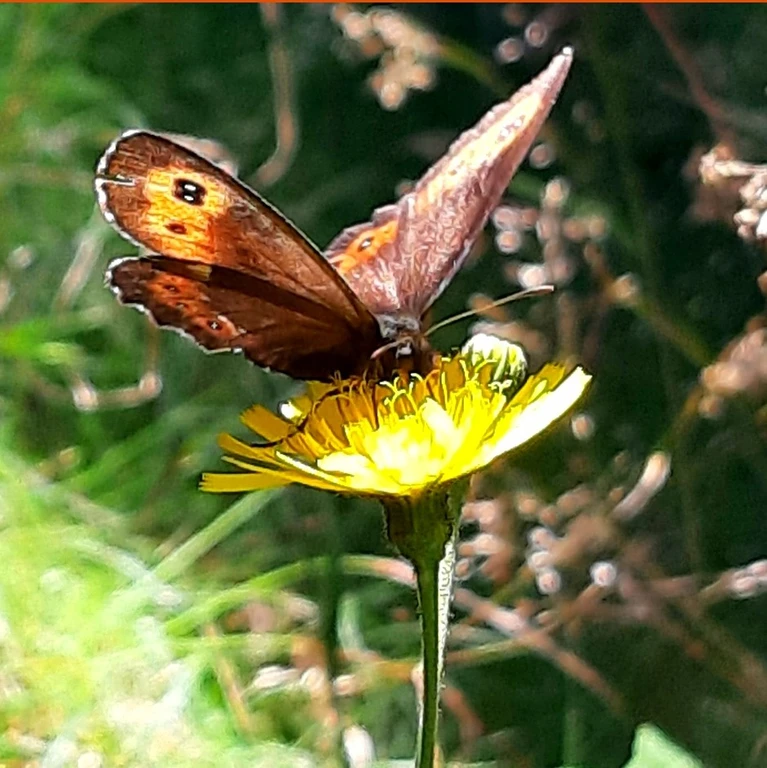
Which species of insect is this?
Erebia ligea
